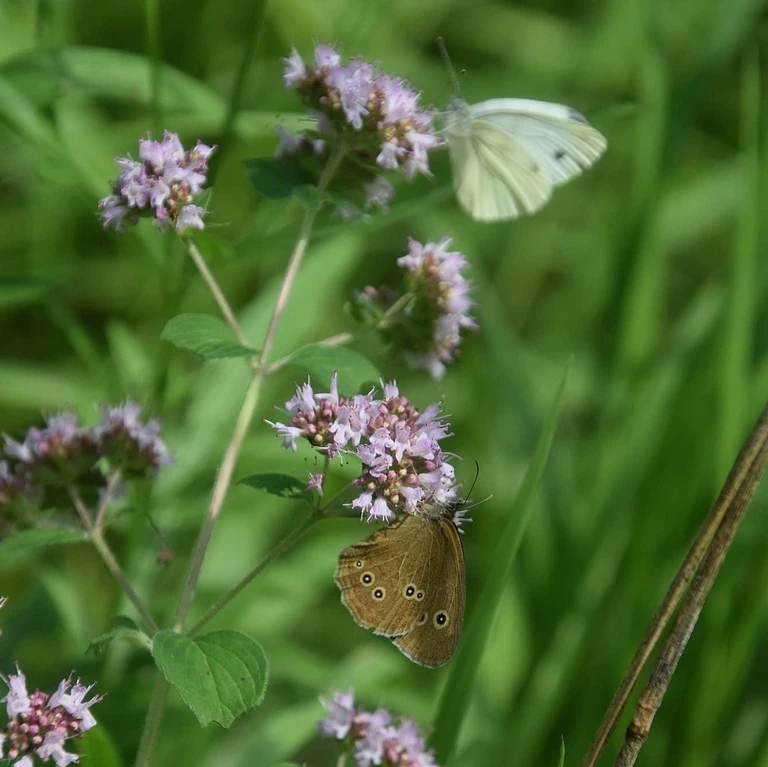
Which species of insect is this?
Aphantopus hyperantus
